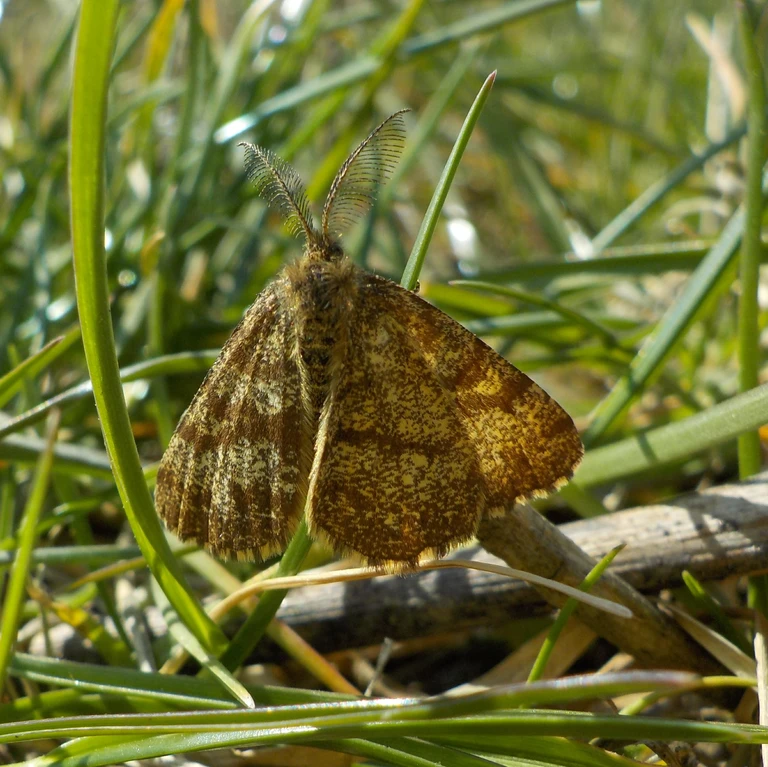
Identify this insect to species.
Ematurga atomaria
